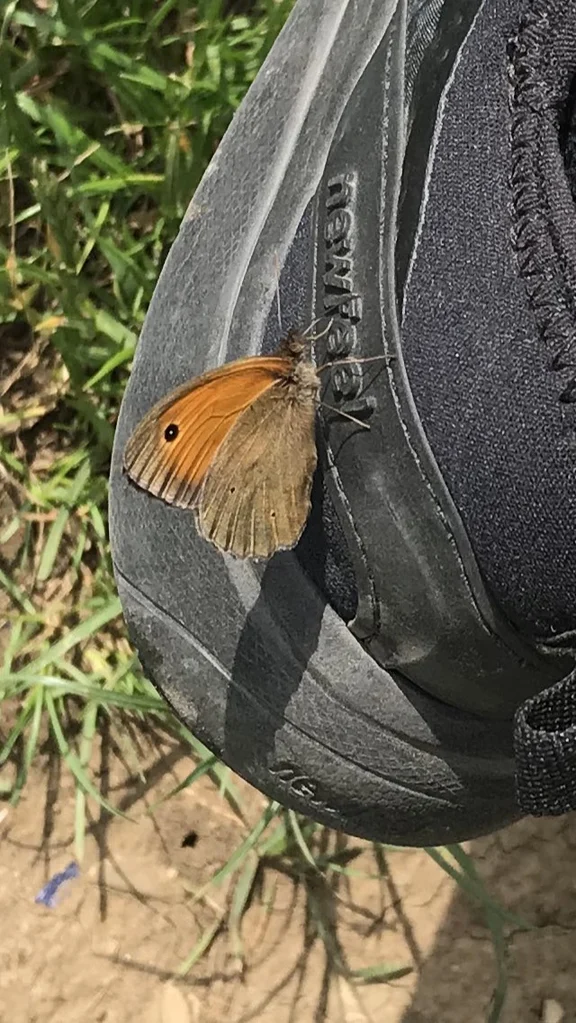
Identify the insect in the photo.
Maniola jurtina
